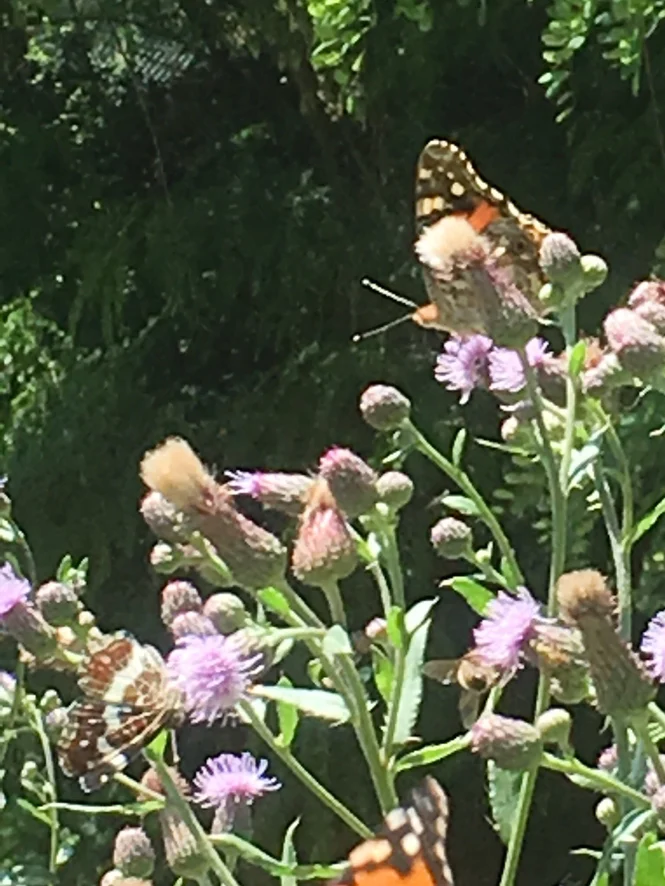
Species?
Araschnia levana
